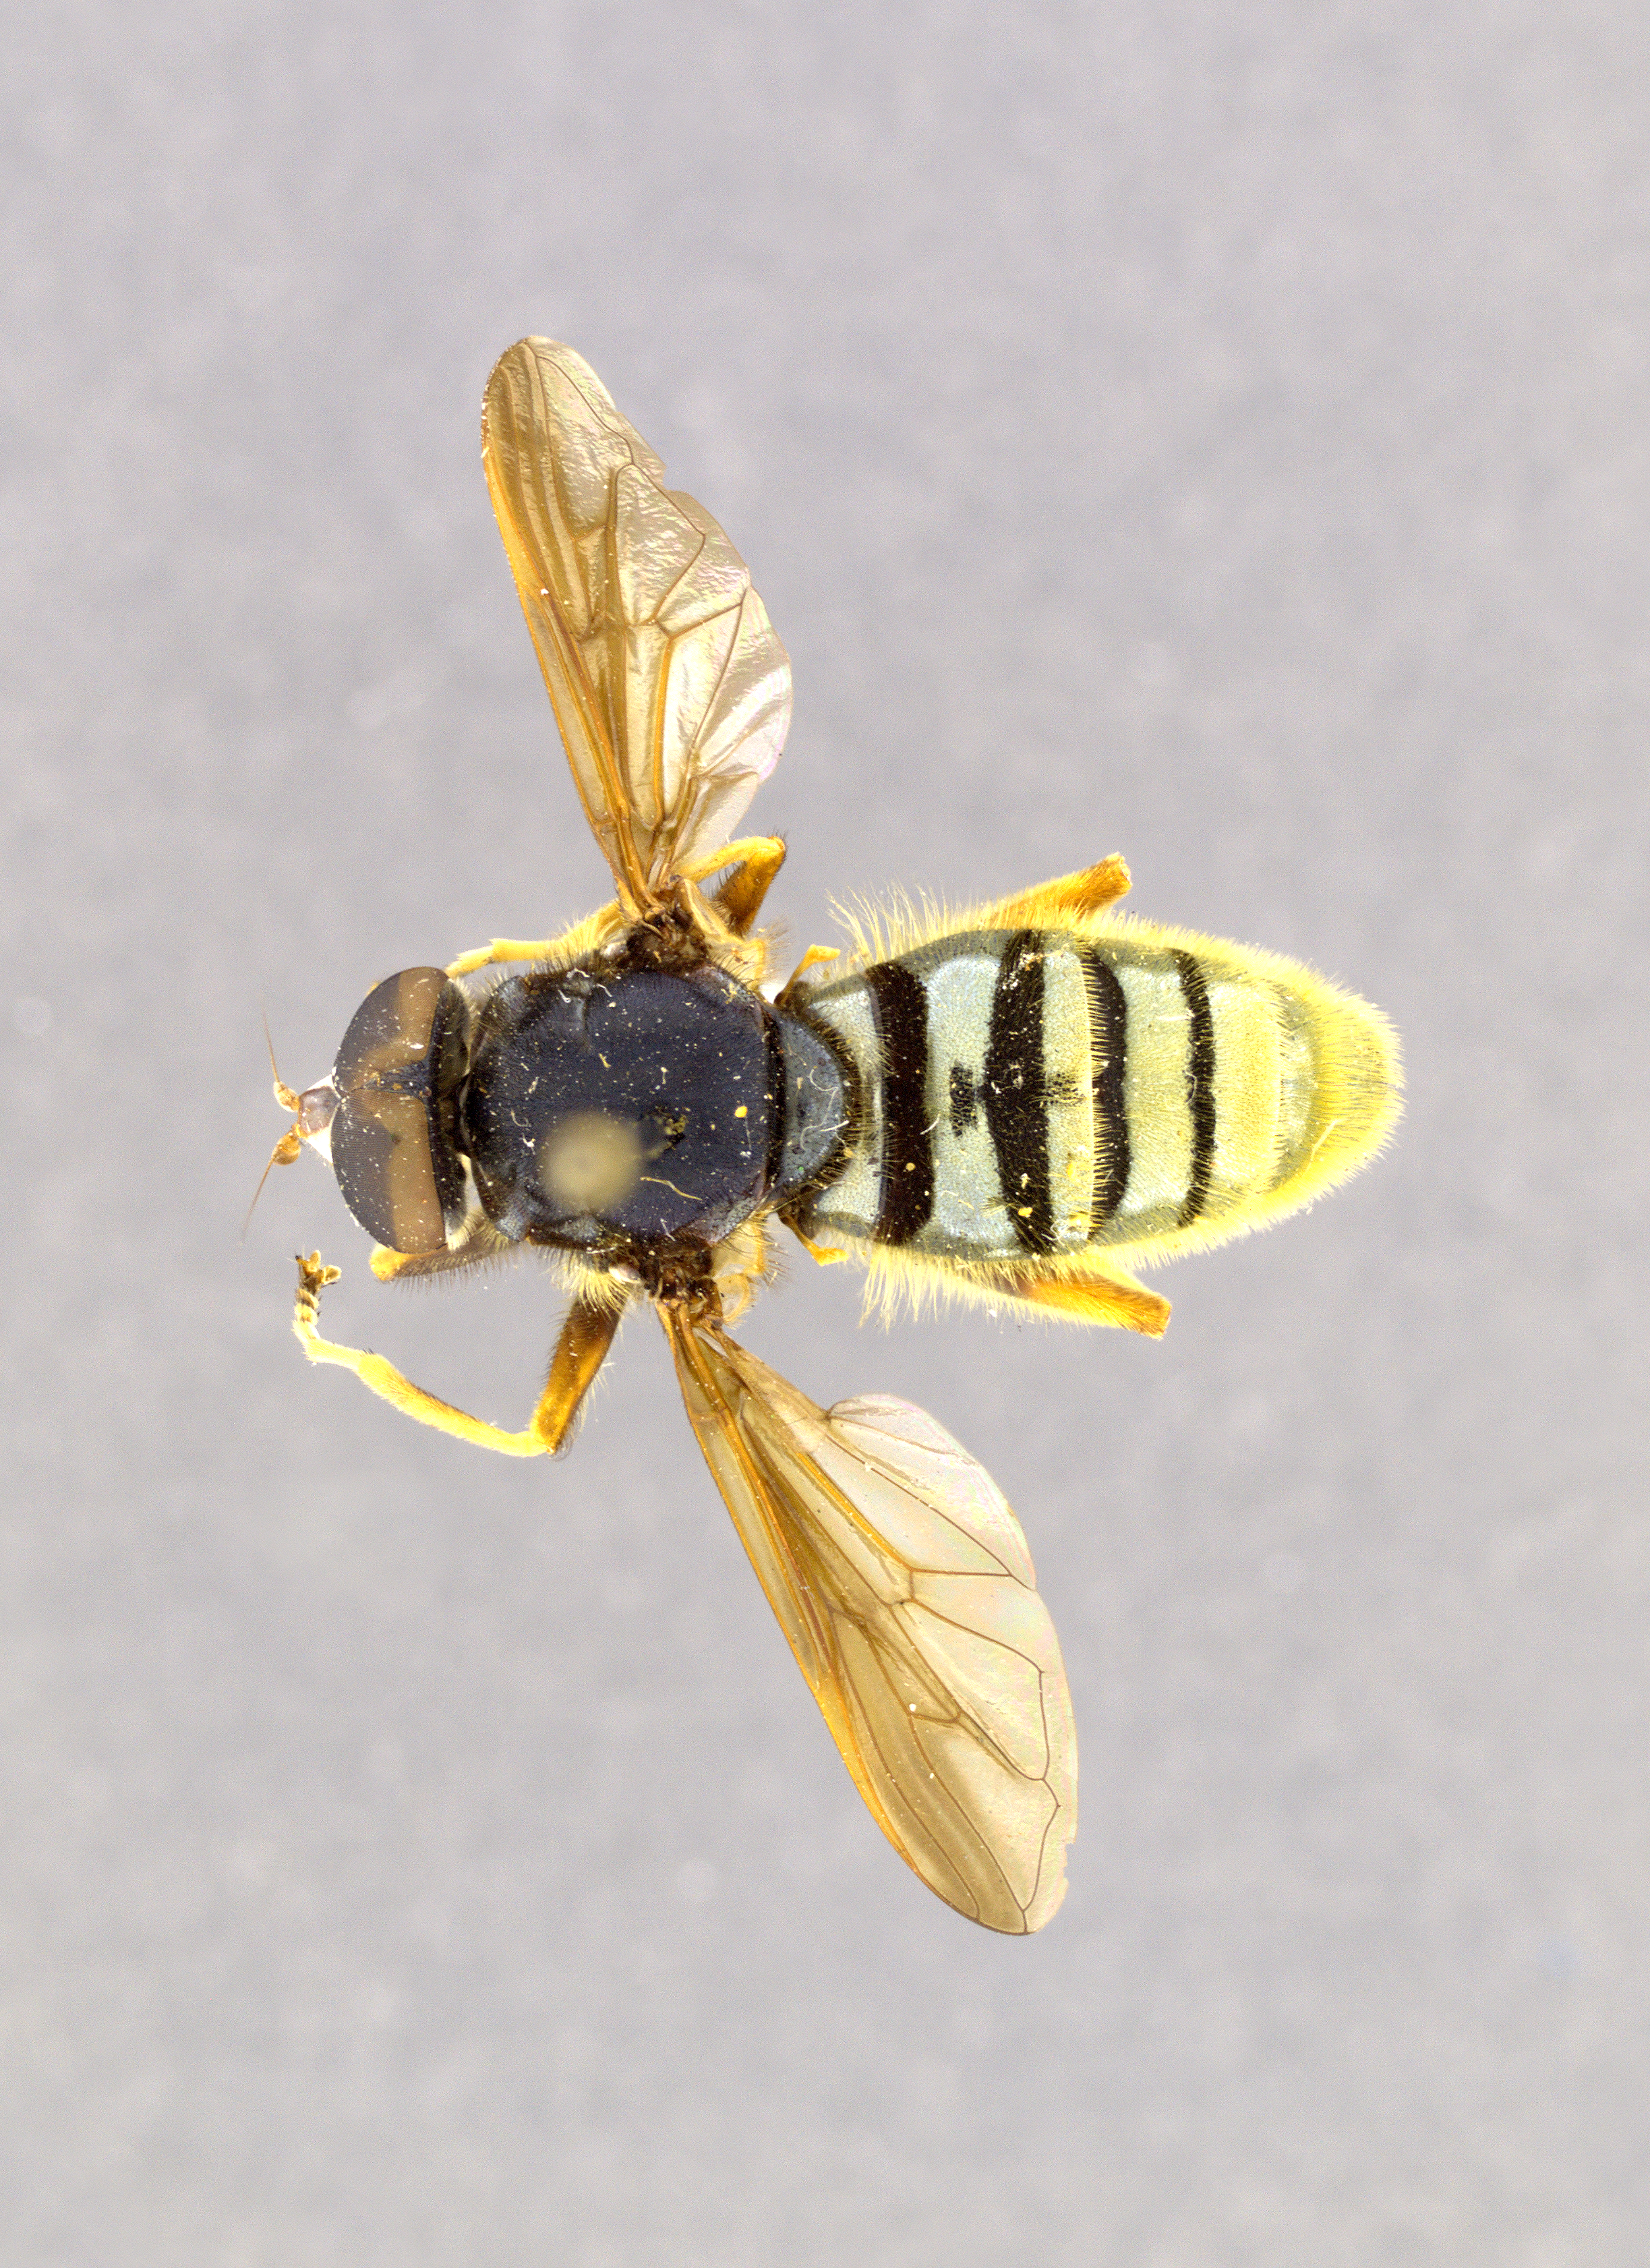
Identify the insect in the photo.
Caliprobola opacus
